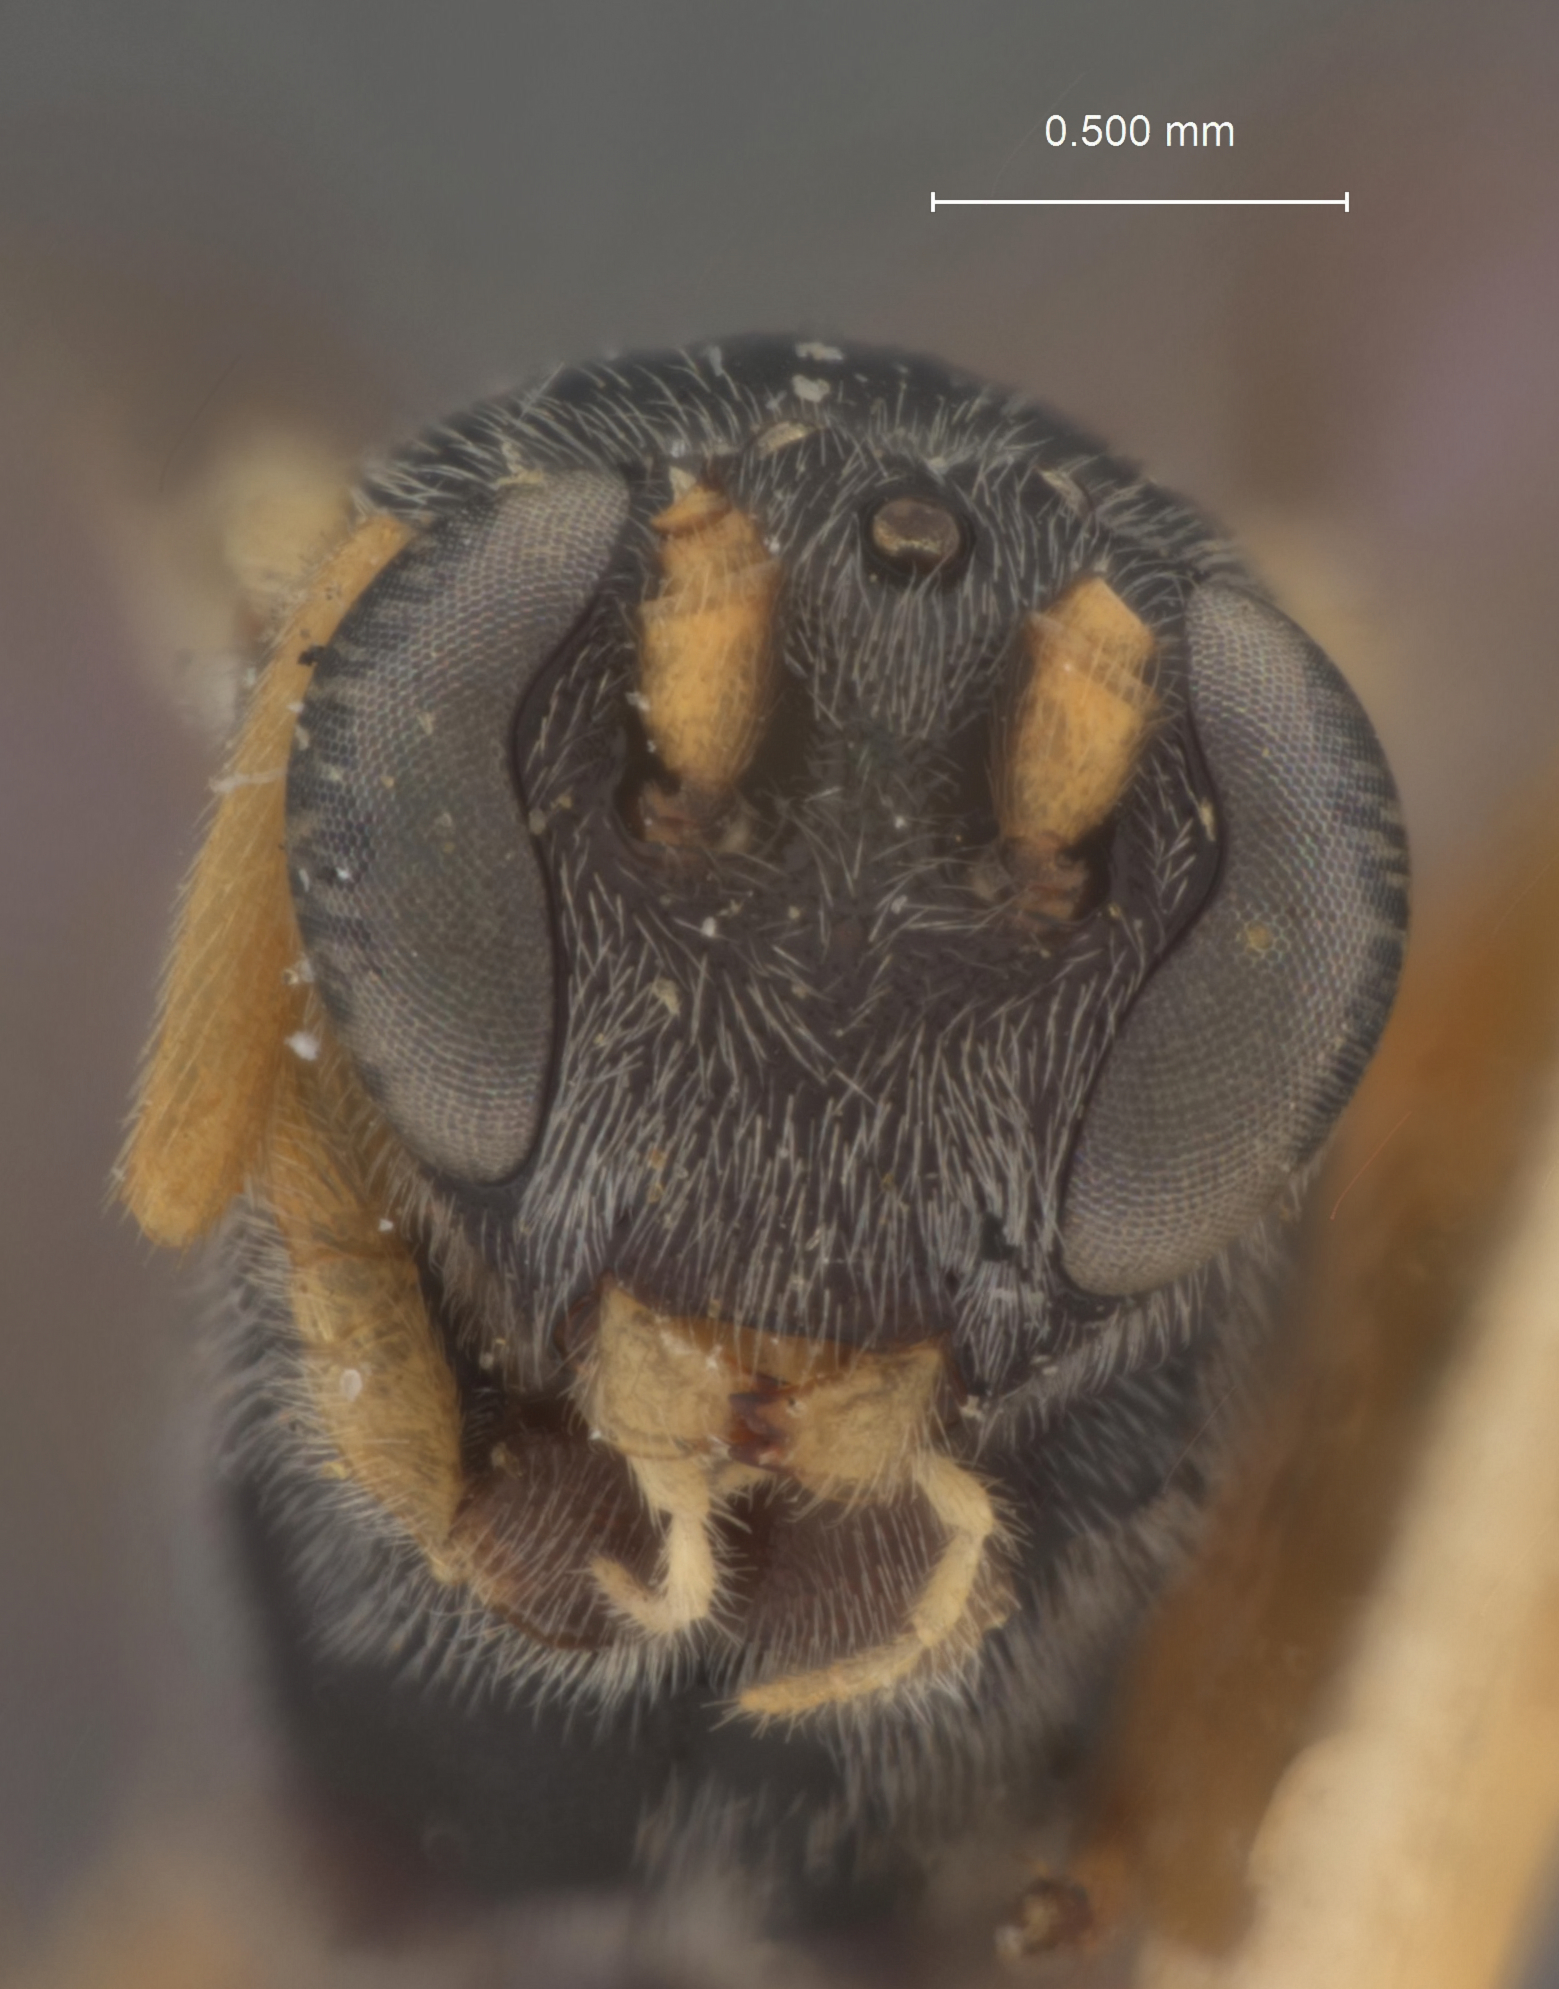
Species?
Charops apaturae
